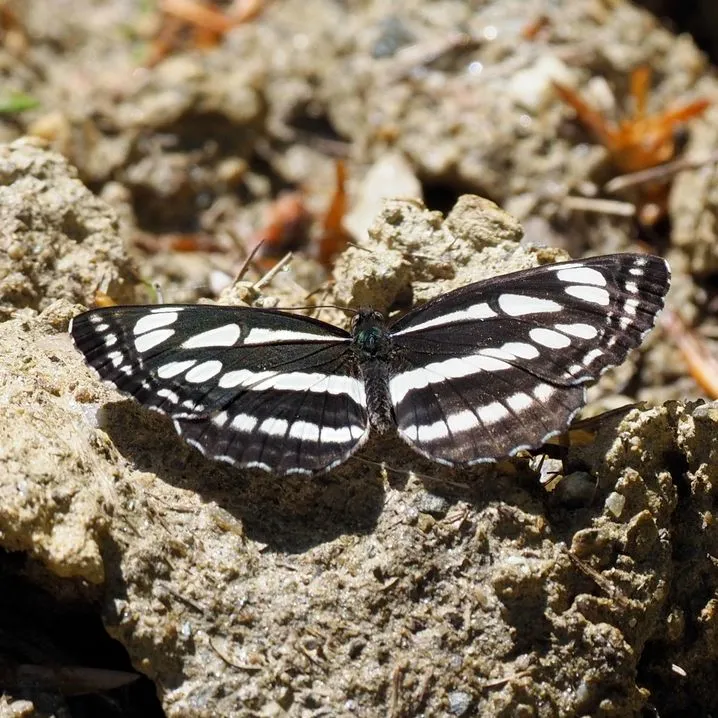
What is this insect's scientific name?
Neptis sappho
